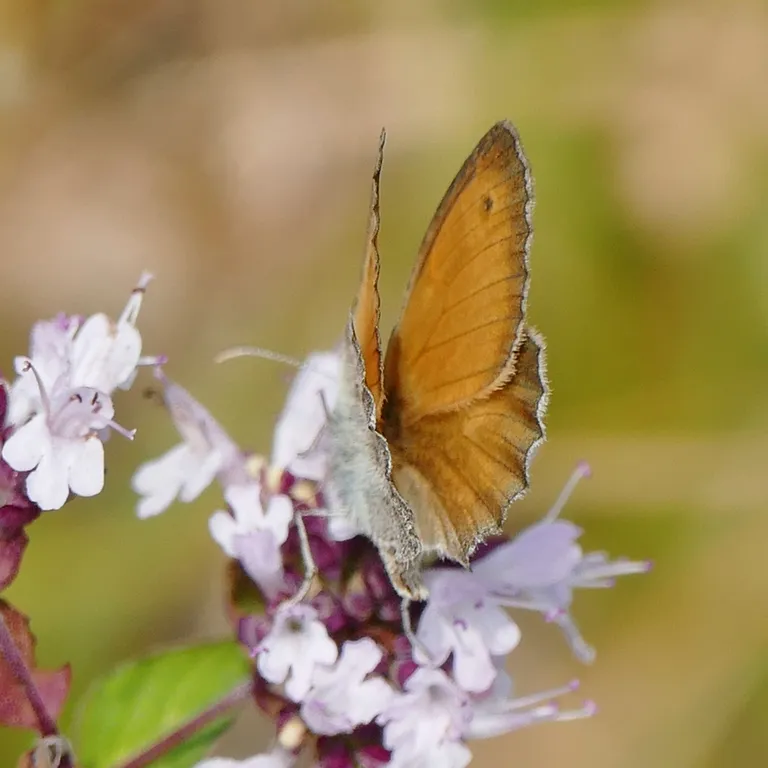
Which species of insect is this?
Coenonympha pamphilus
